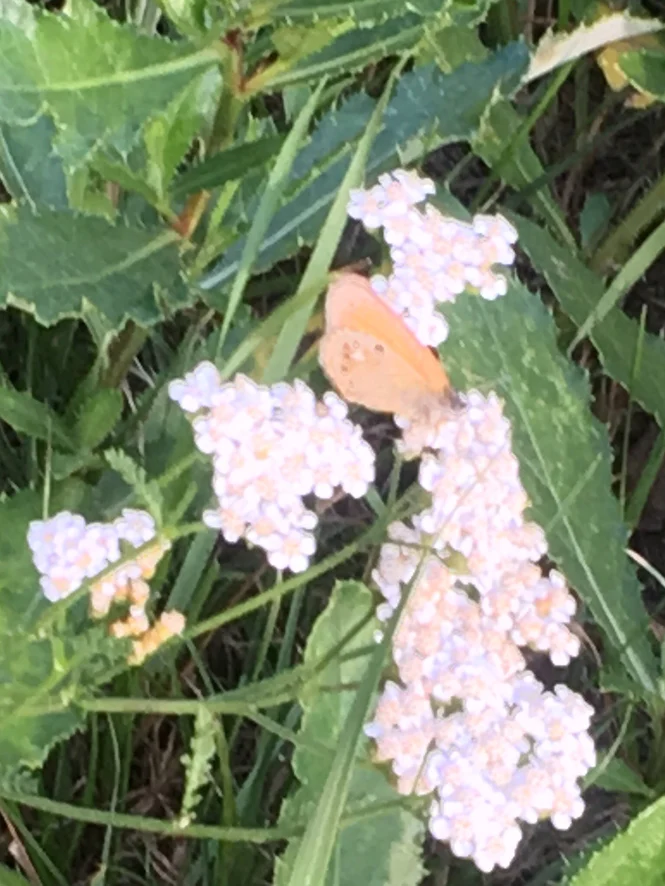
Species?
Coenonympha glycerion (also Coenonympha iphis)
